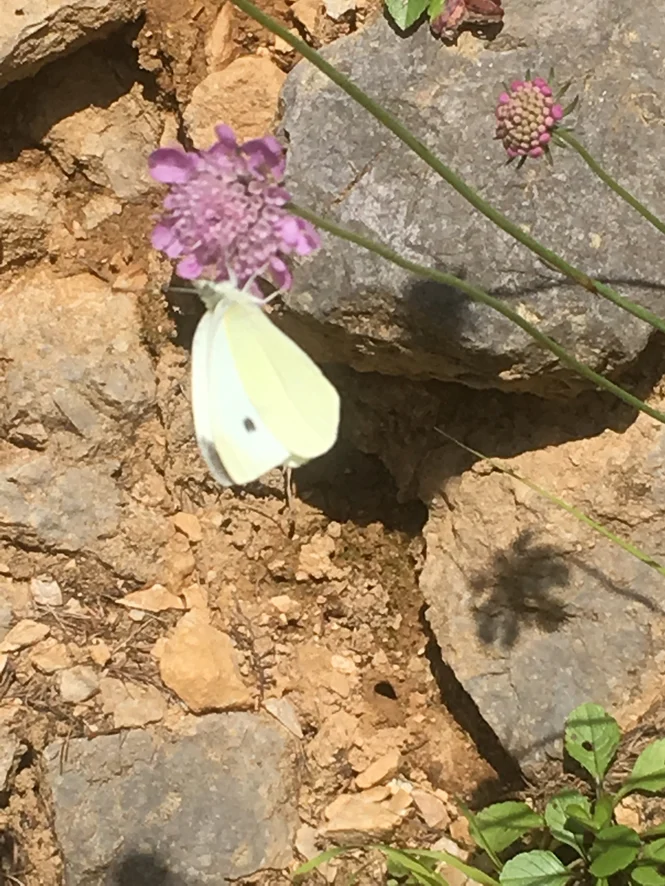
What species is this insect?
Pieris rapae
